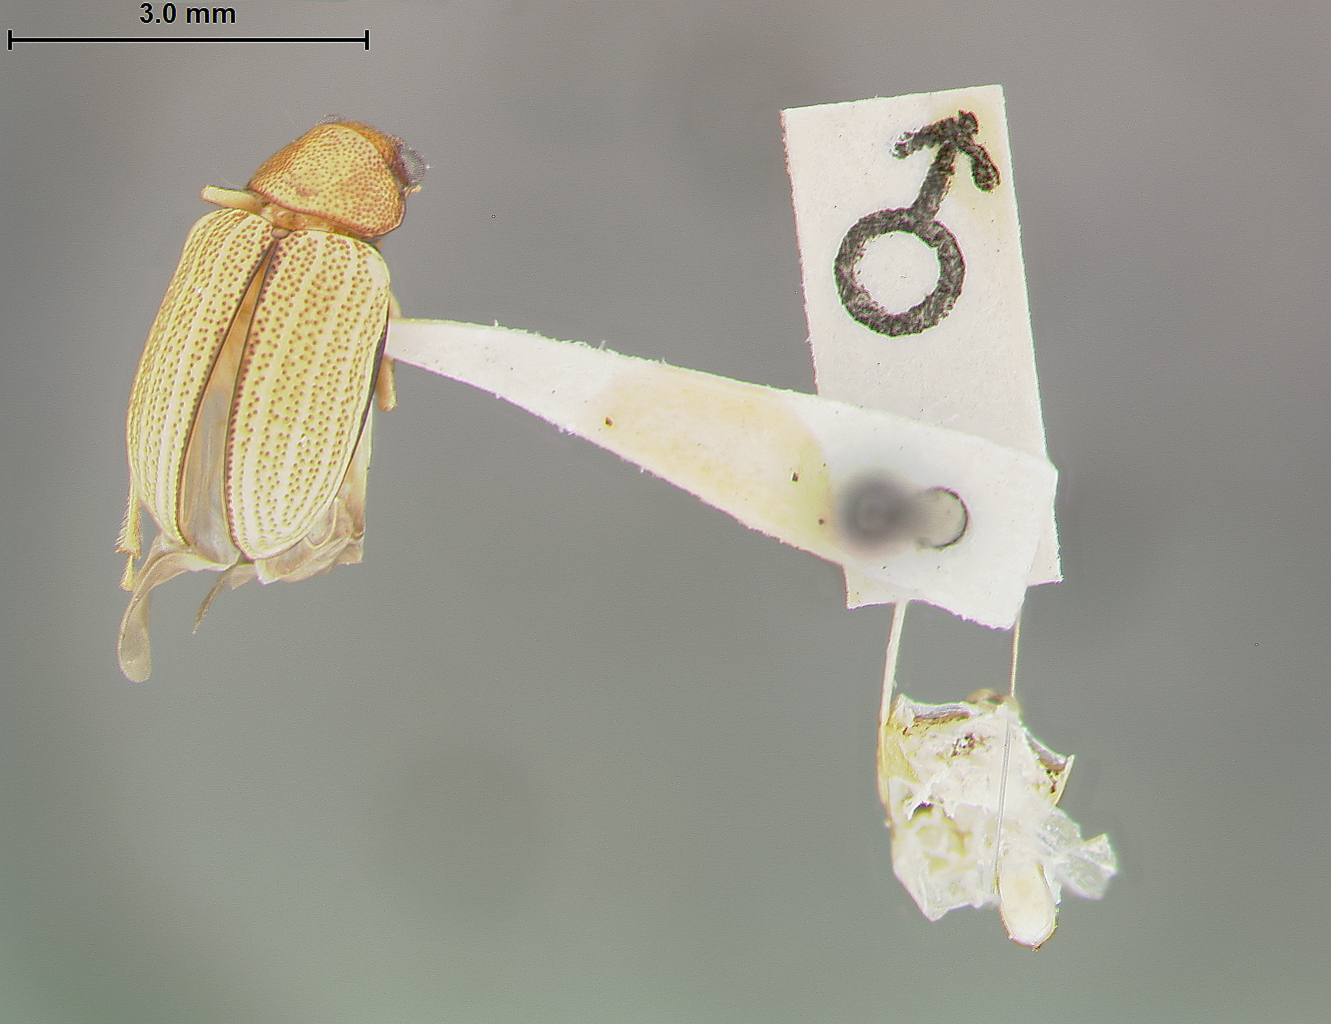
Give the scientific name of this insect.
Colaspis carolinensis
